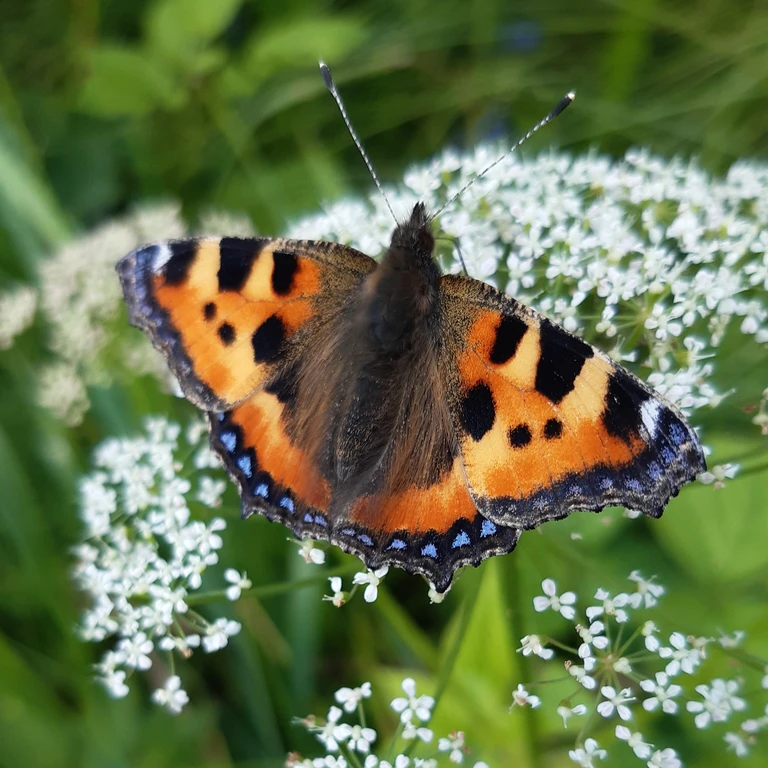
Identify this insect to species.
Aglais urticae
